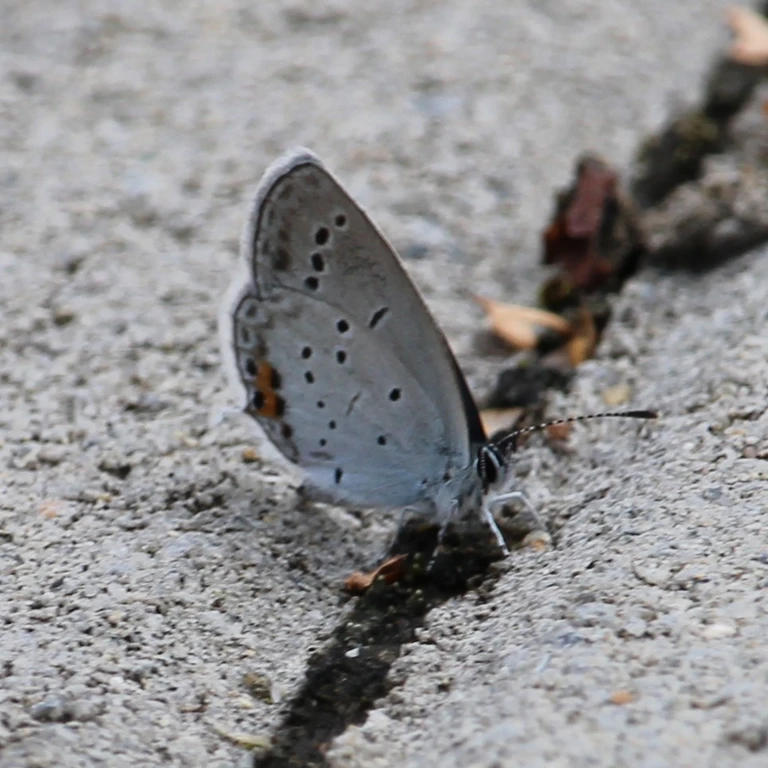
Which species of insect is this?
Cupido argiades (also Elkalyce argiades)
